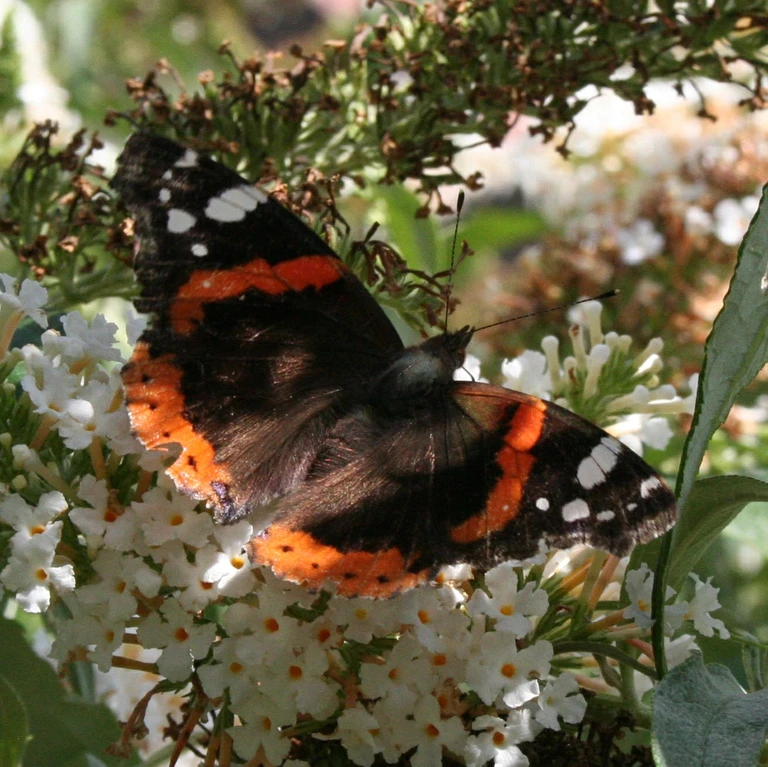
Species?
Vanessa atalanta
